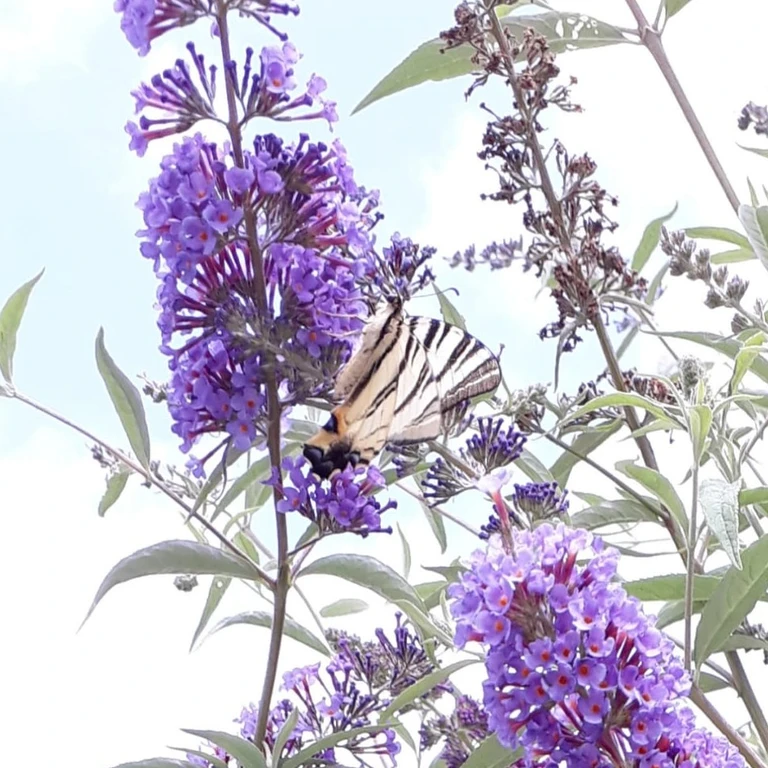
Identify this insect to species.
Iphiclides podalirius
